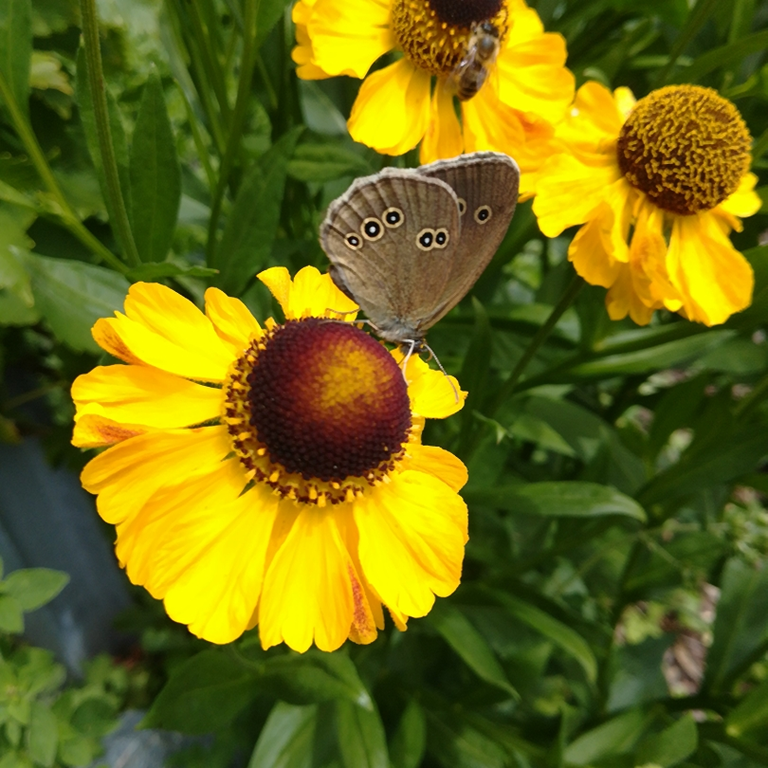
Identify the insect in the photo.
Aphantopus hyperantus
